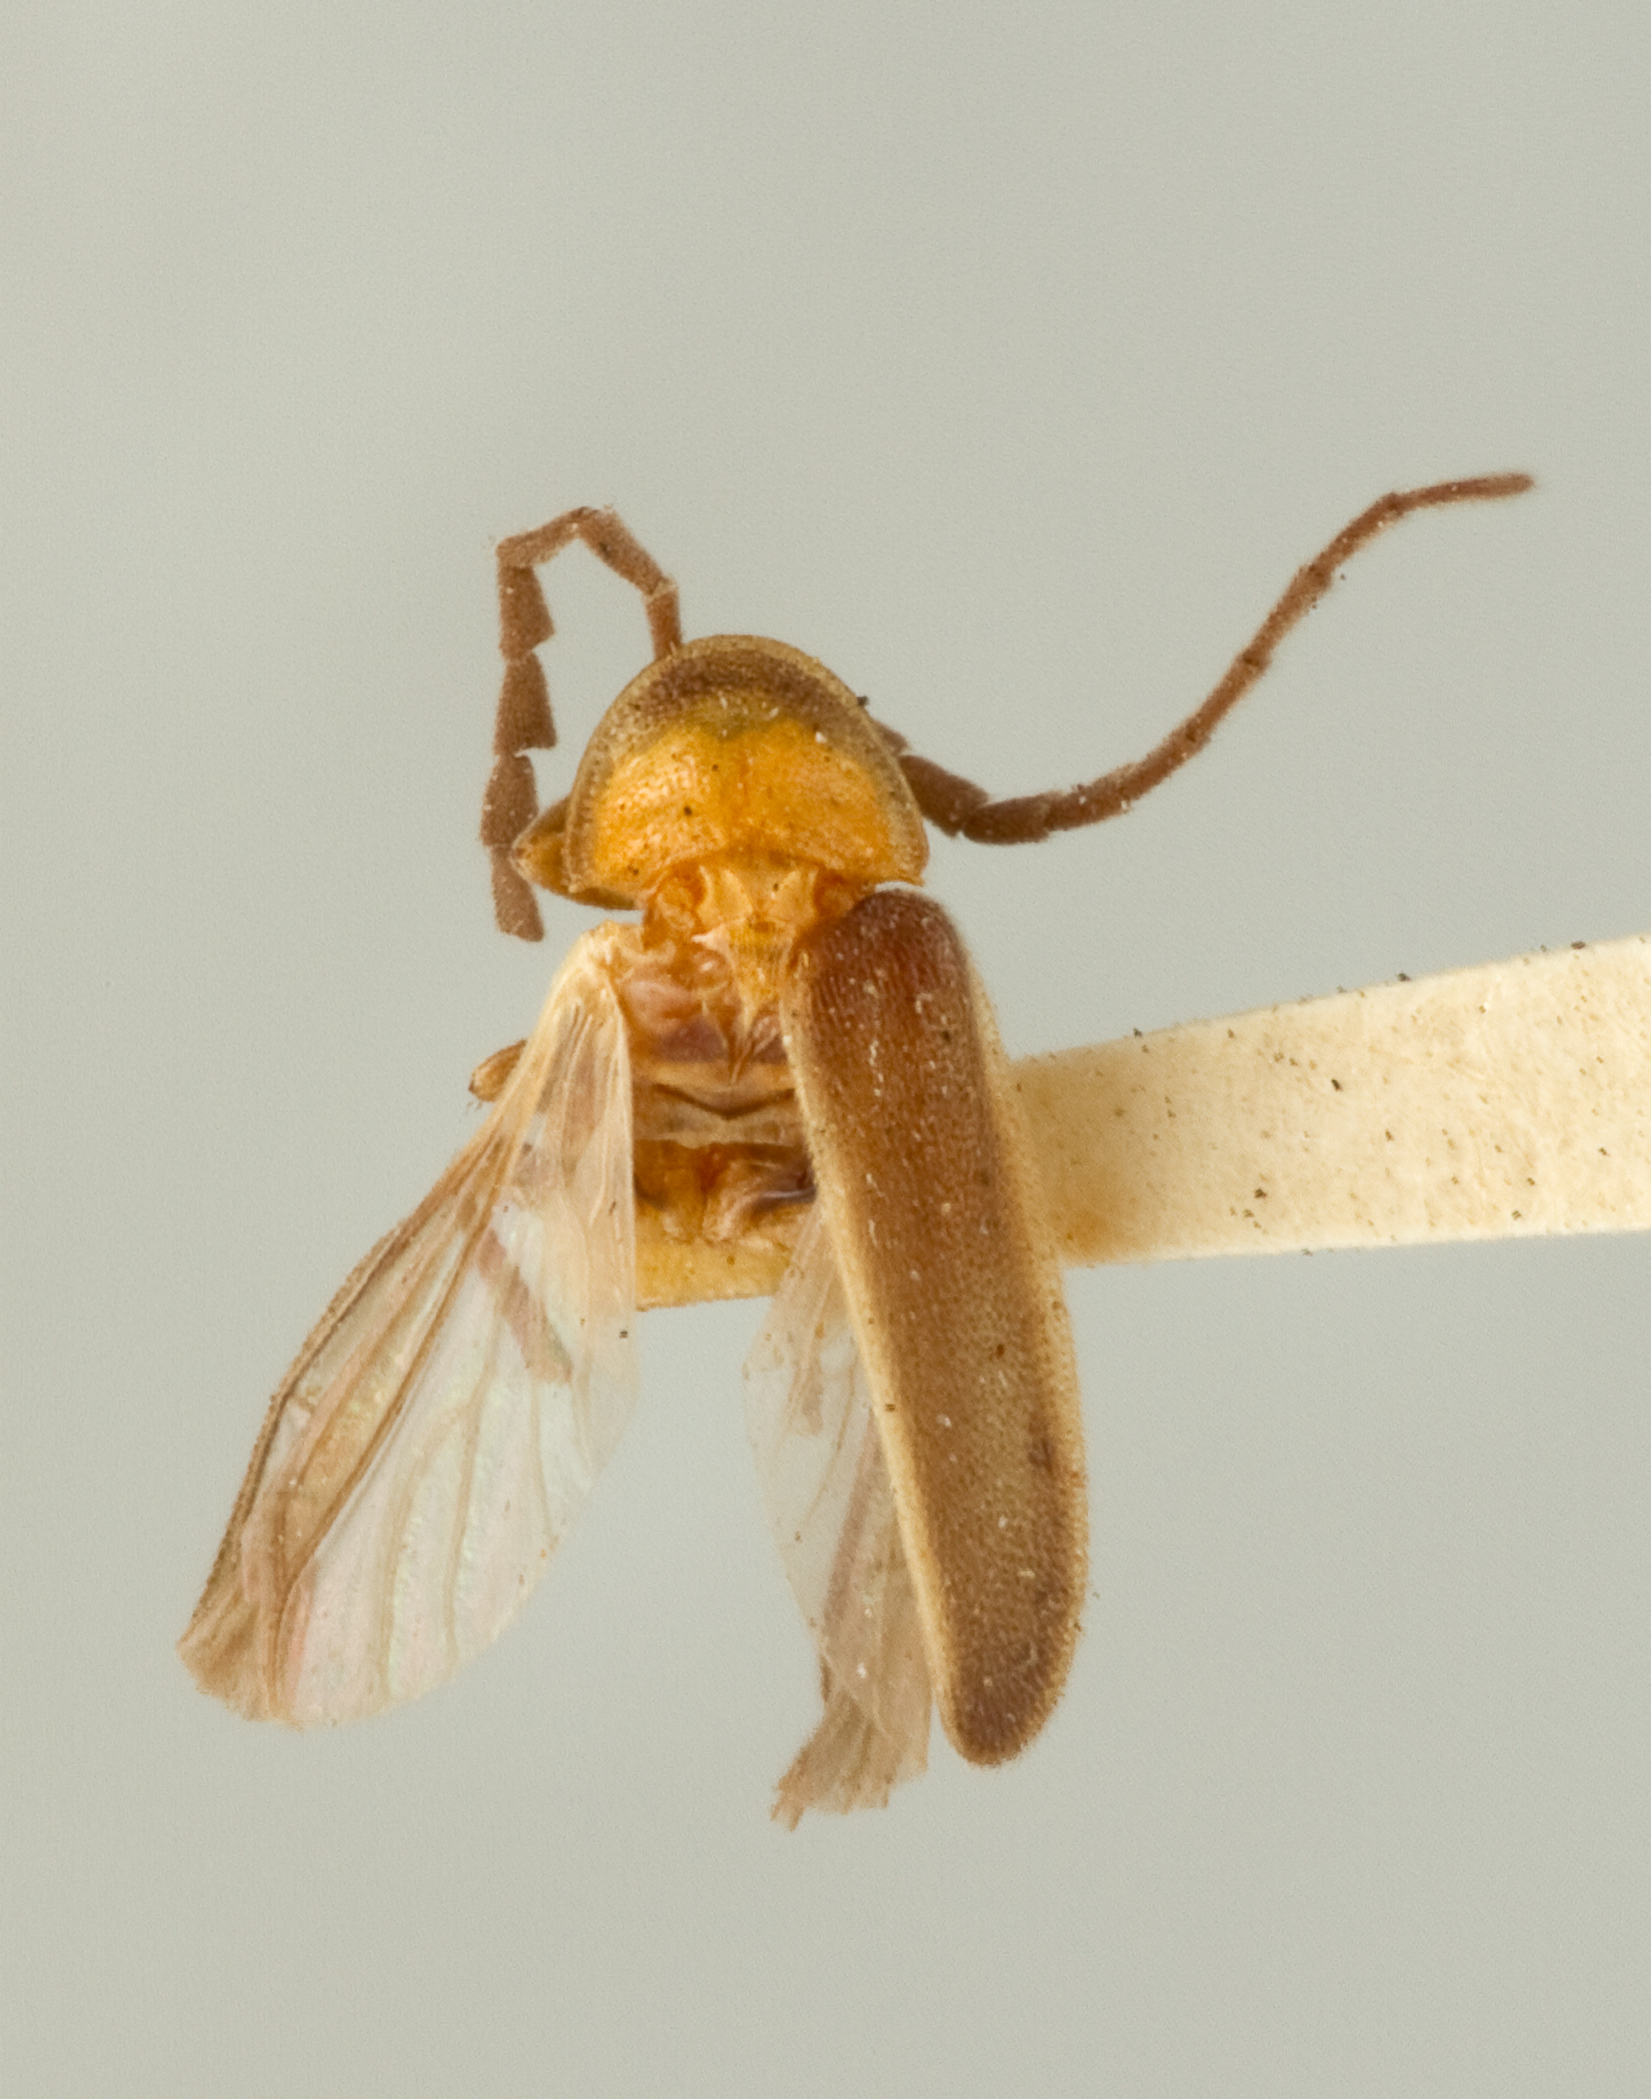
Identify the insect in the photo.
Lucidota fulvotinctus
